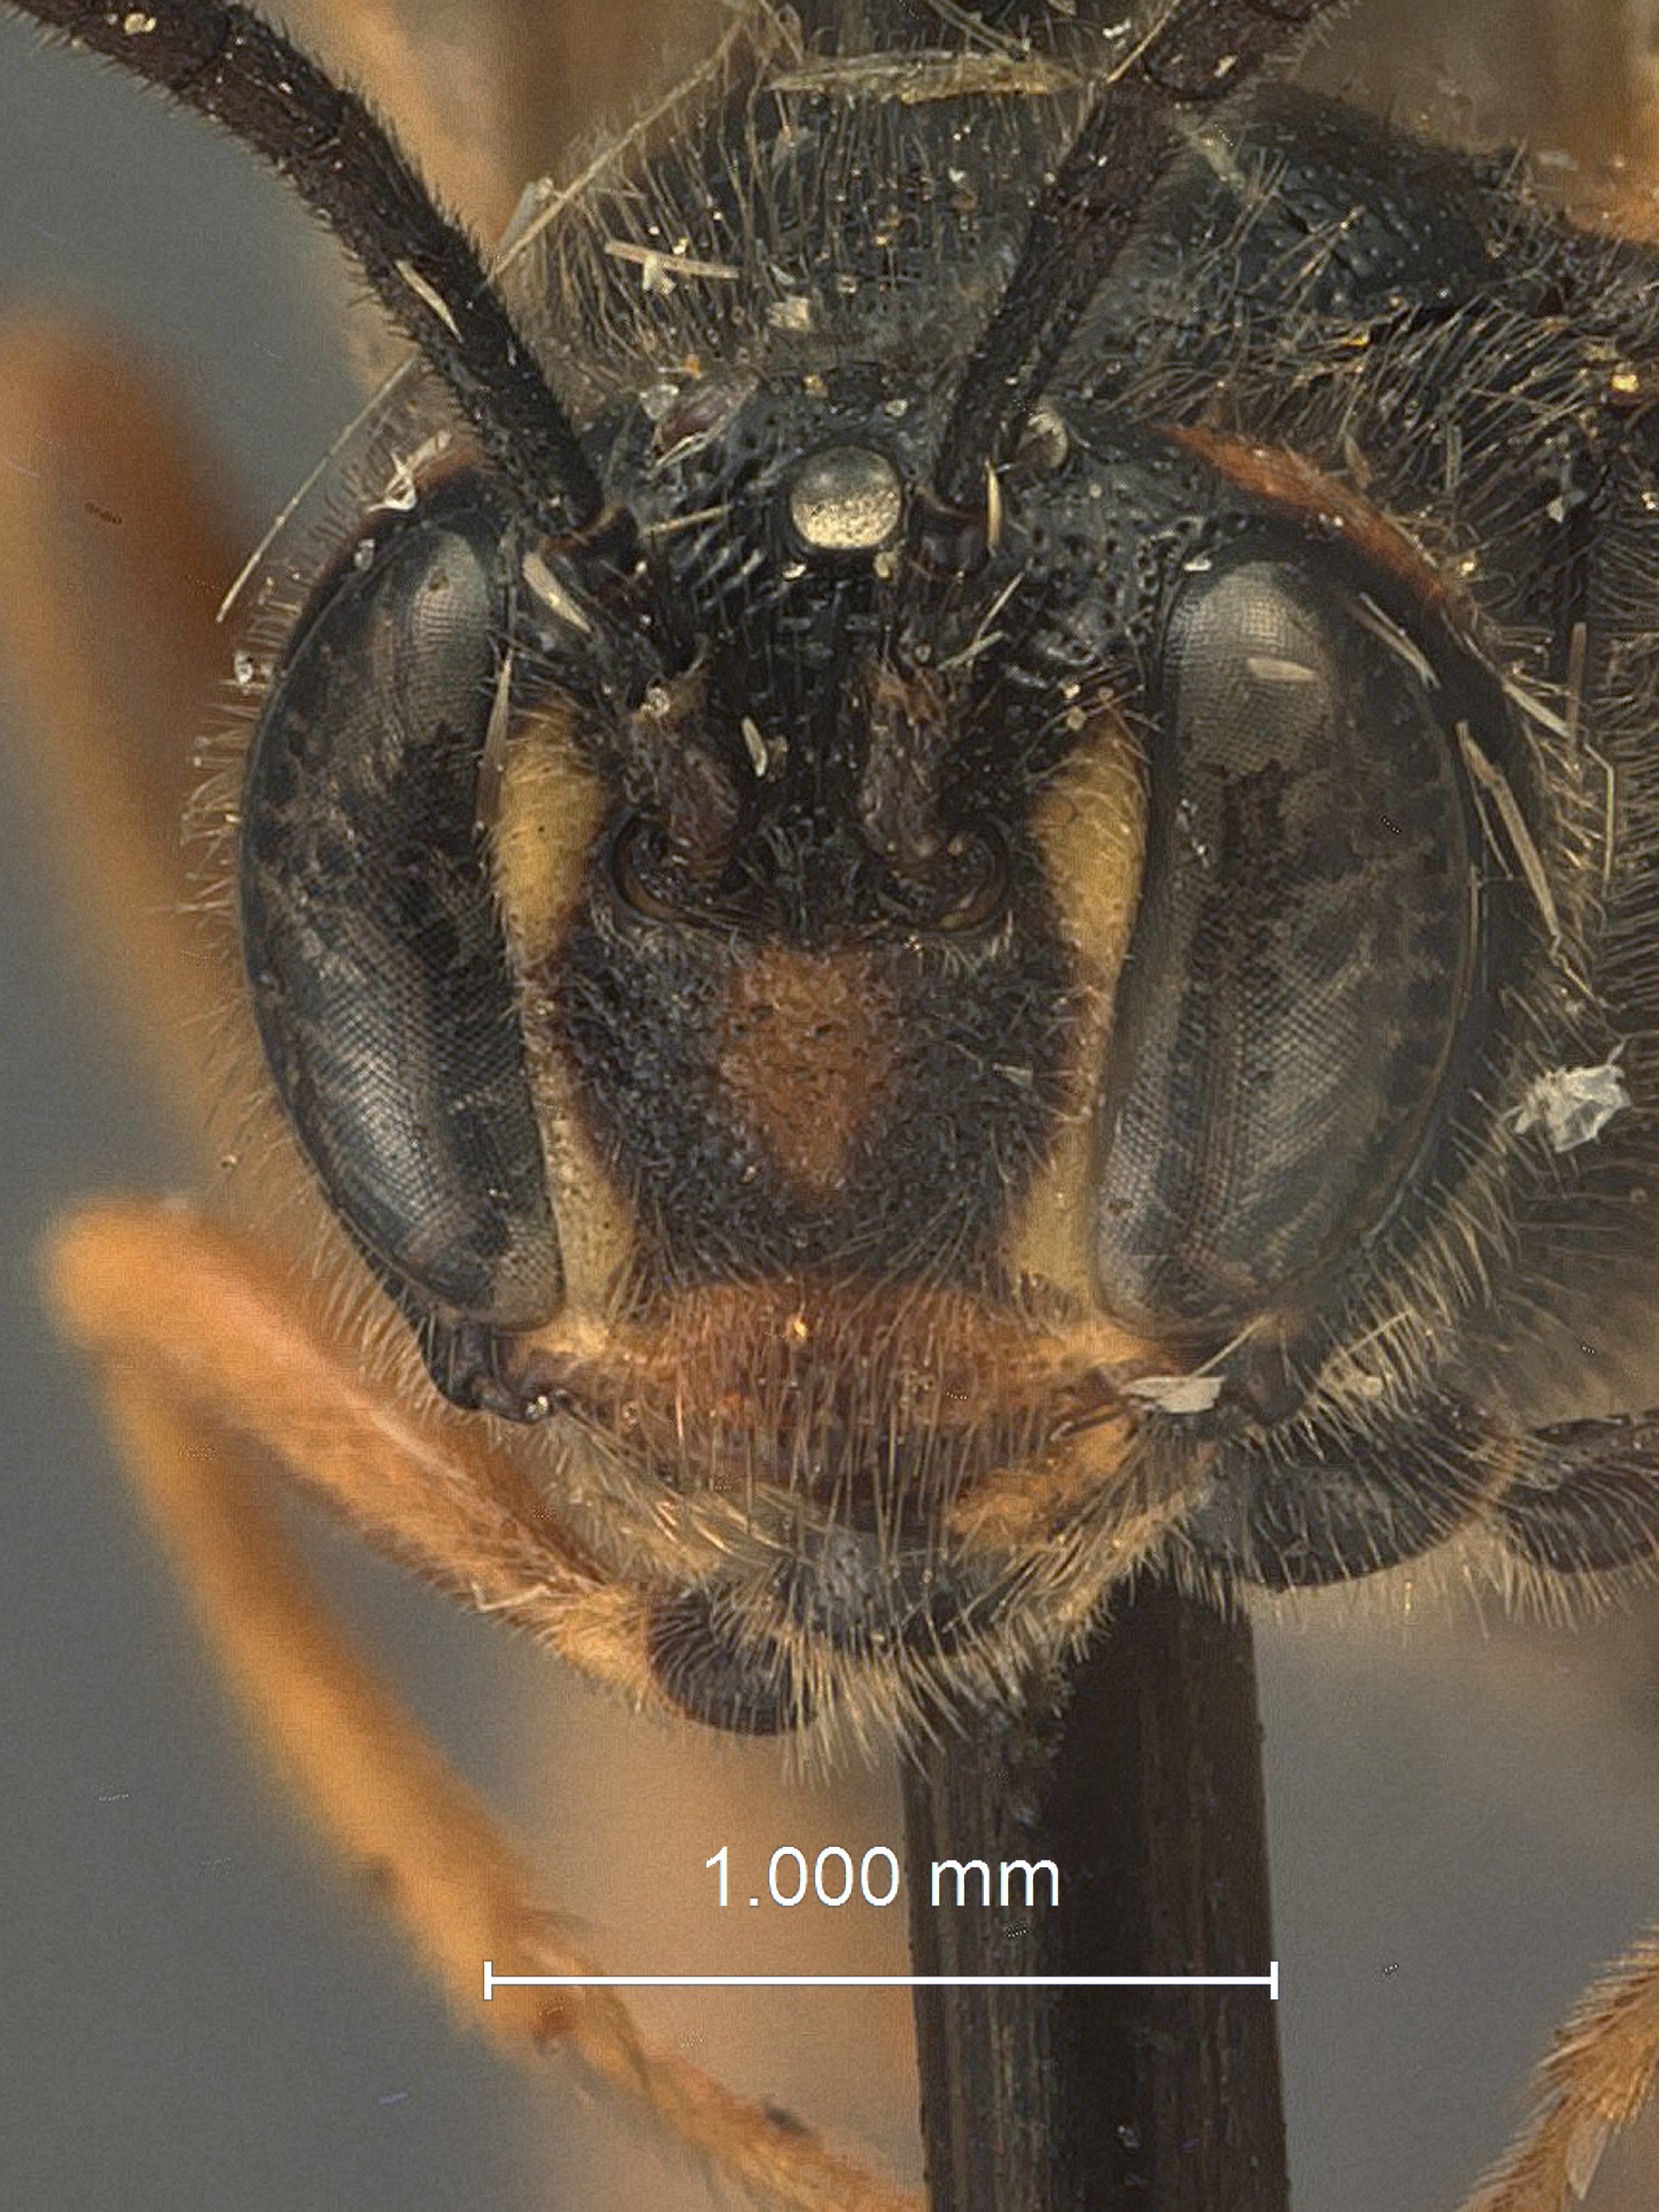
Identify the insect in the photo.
Barylypa huachucana
